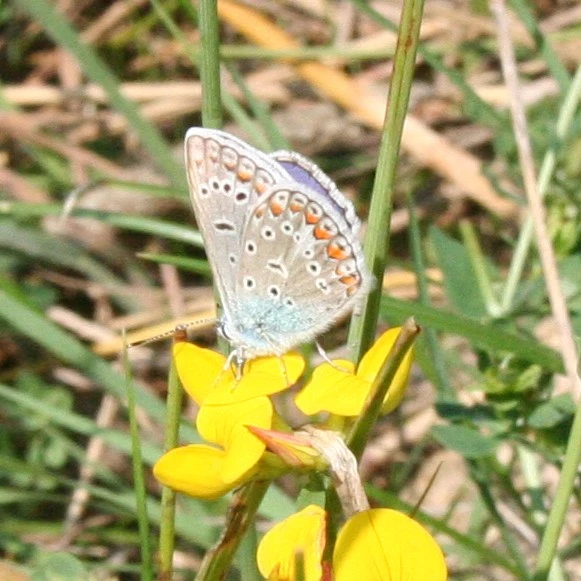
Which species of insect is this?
Polyommatus icarus
